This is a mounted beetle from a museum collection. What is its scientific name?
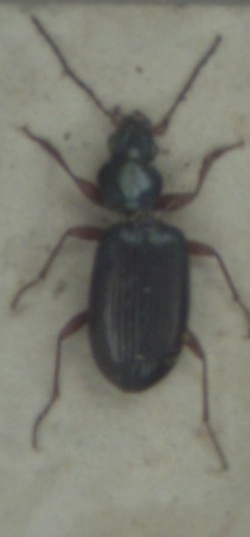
Bembidion decorum
